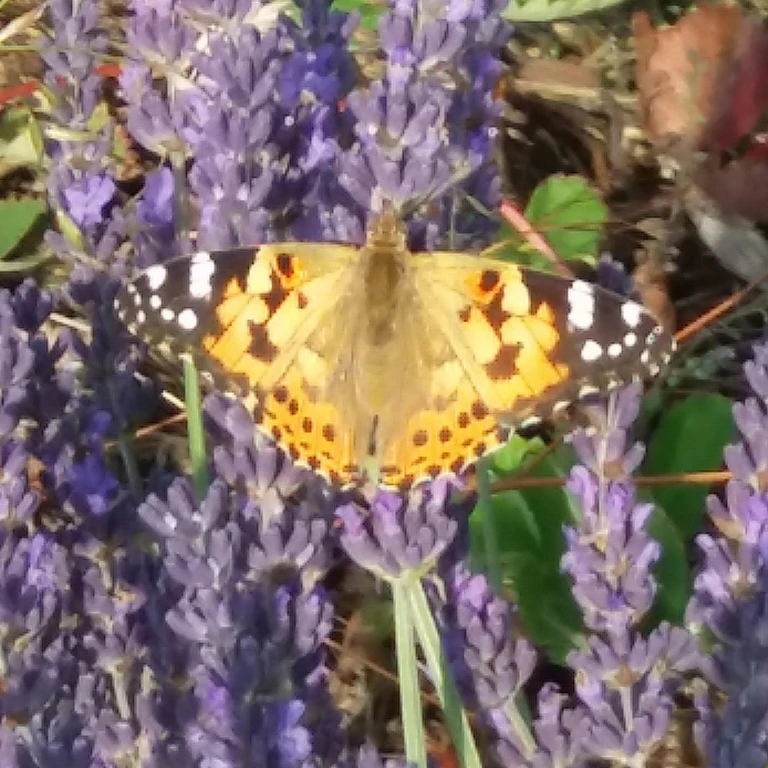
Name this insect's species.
Vanessa cardui
